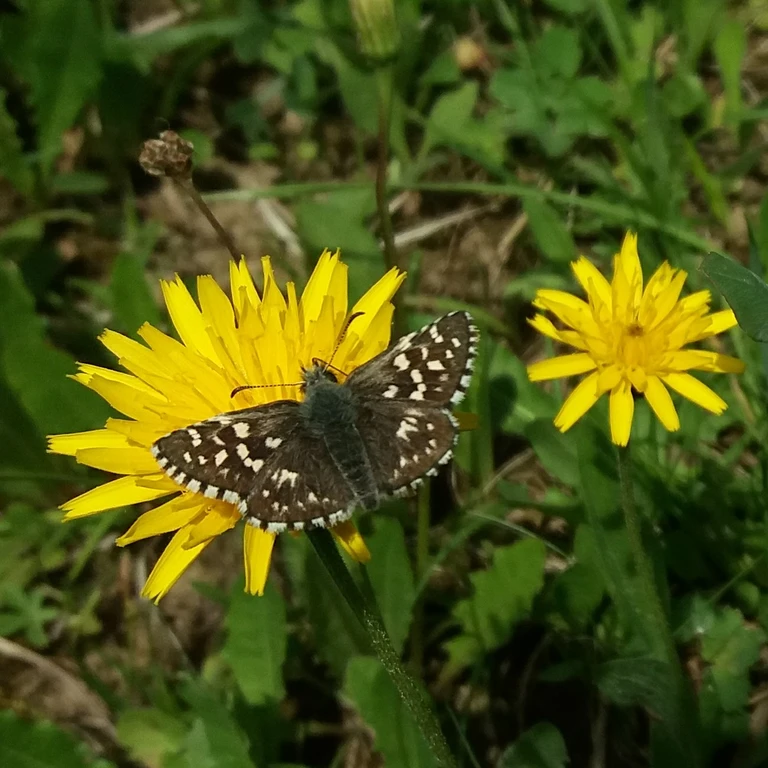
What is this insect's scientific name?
Pyrgus malvae
